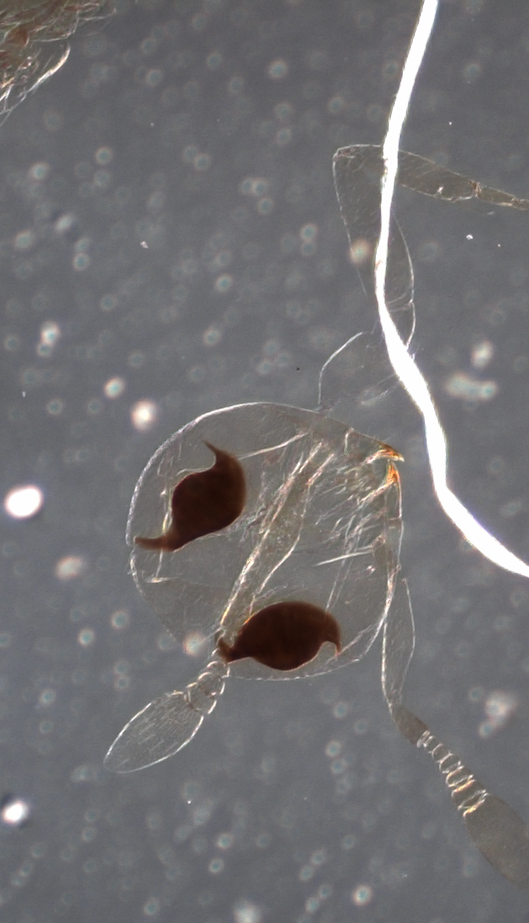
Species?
Acerophagus flavus
